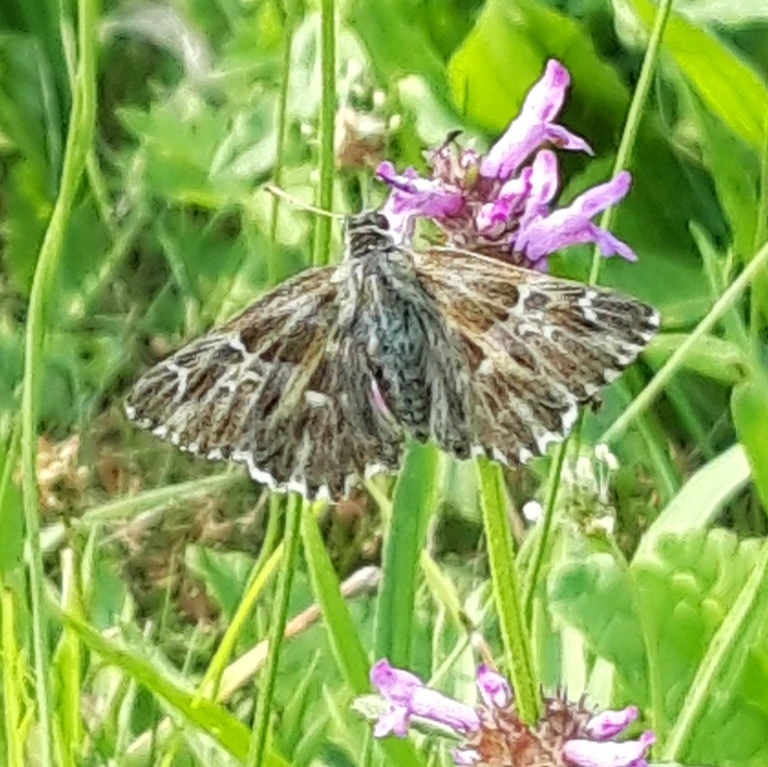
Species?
Muschampia floccifera (also Carcharodus floccifera)
